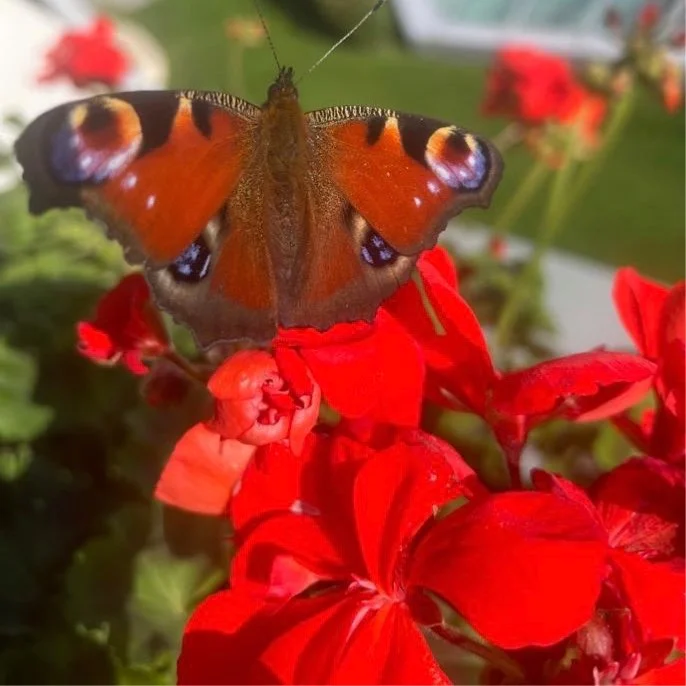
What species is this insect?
Aglais io
